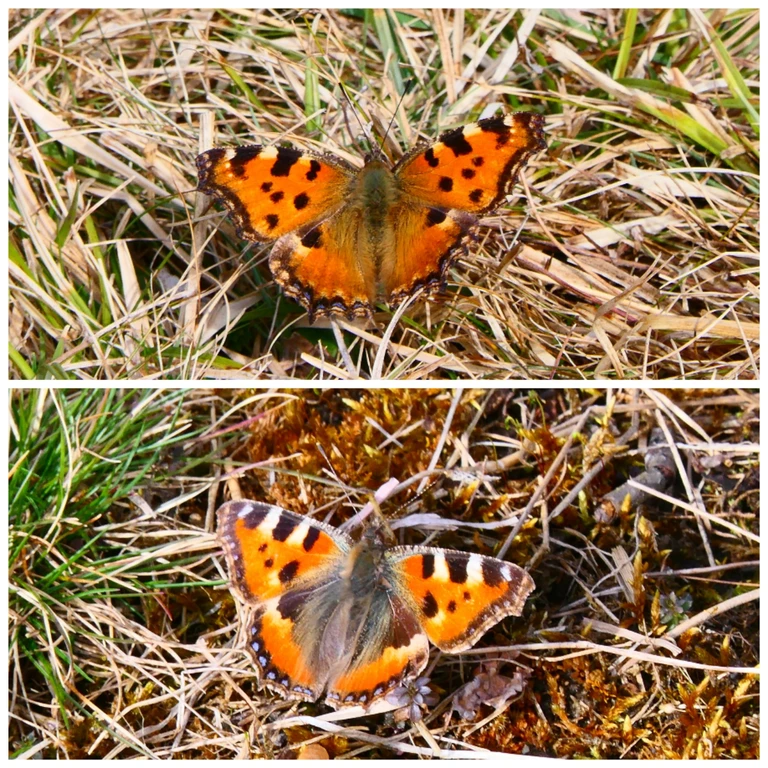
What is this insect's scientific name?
Nymphalis polychloros
